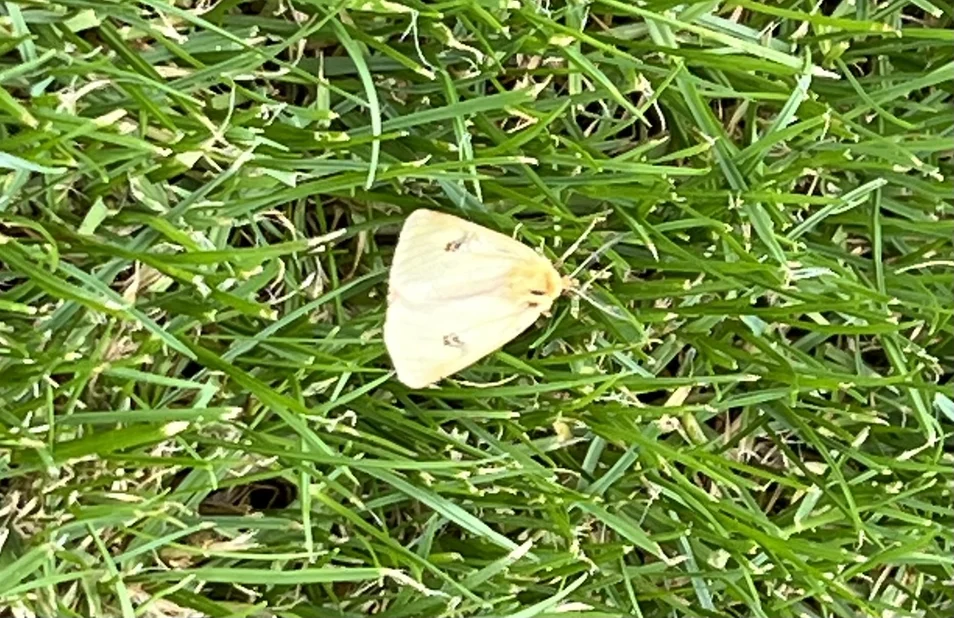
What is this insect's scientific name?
Diacrisia sannio
